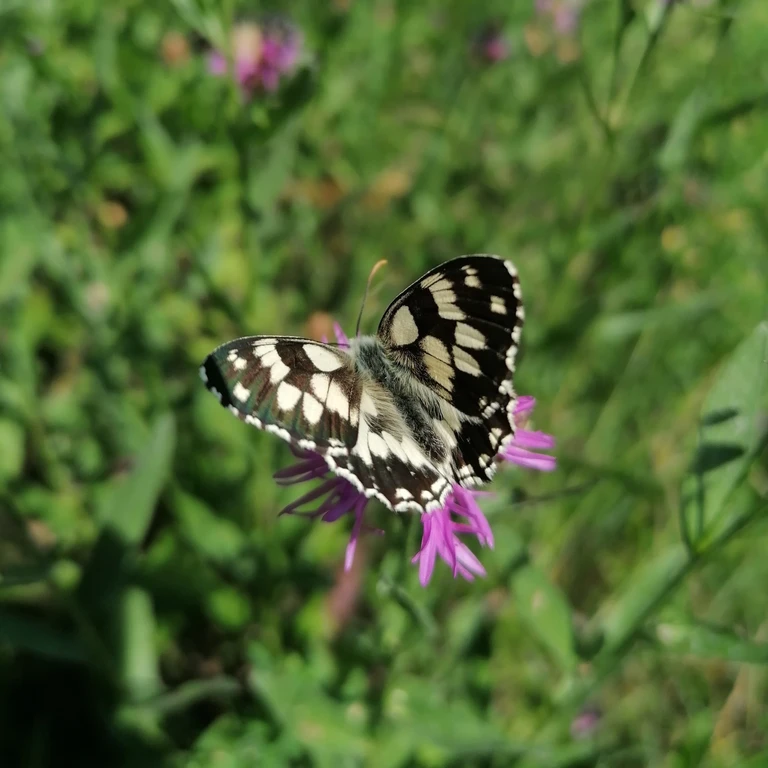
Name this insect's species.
Melanargia galathea
